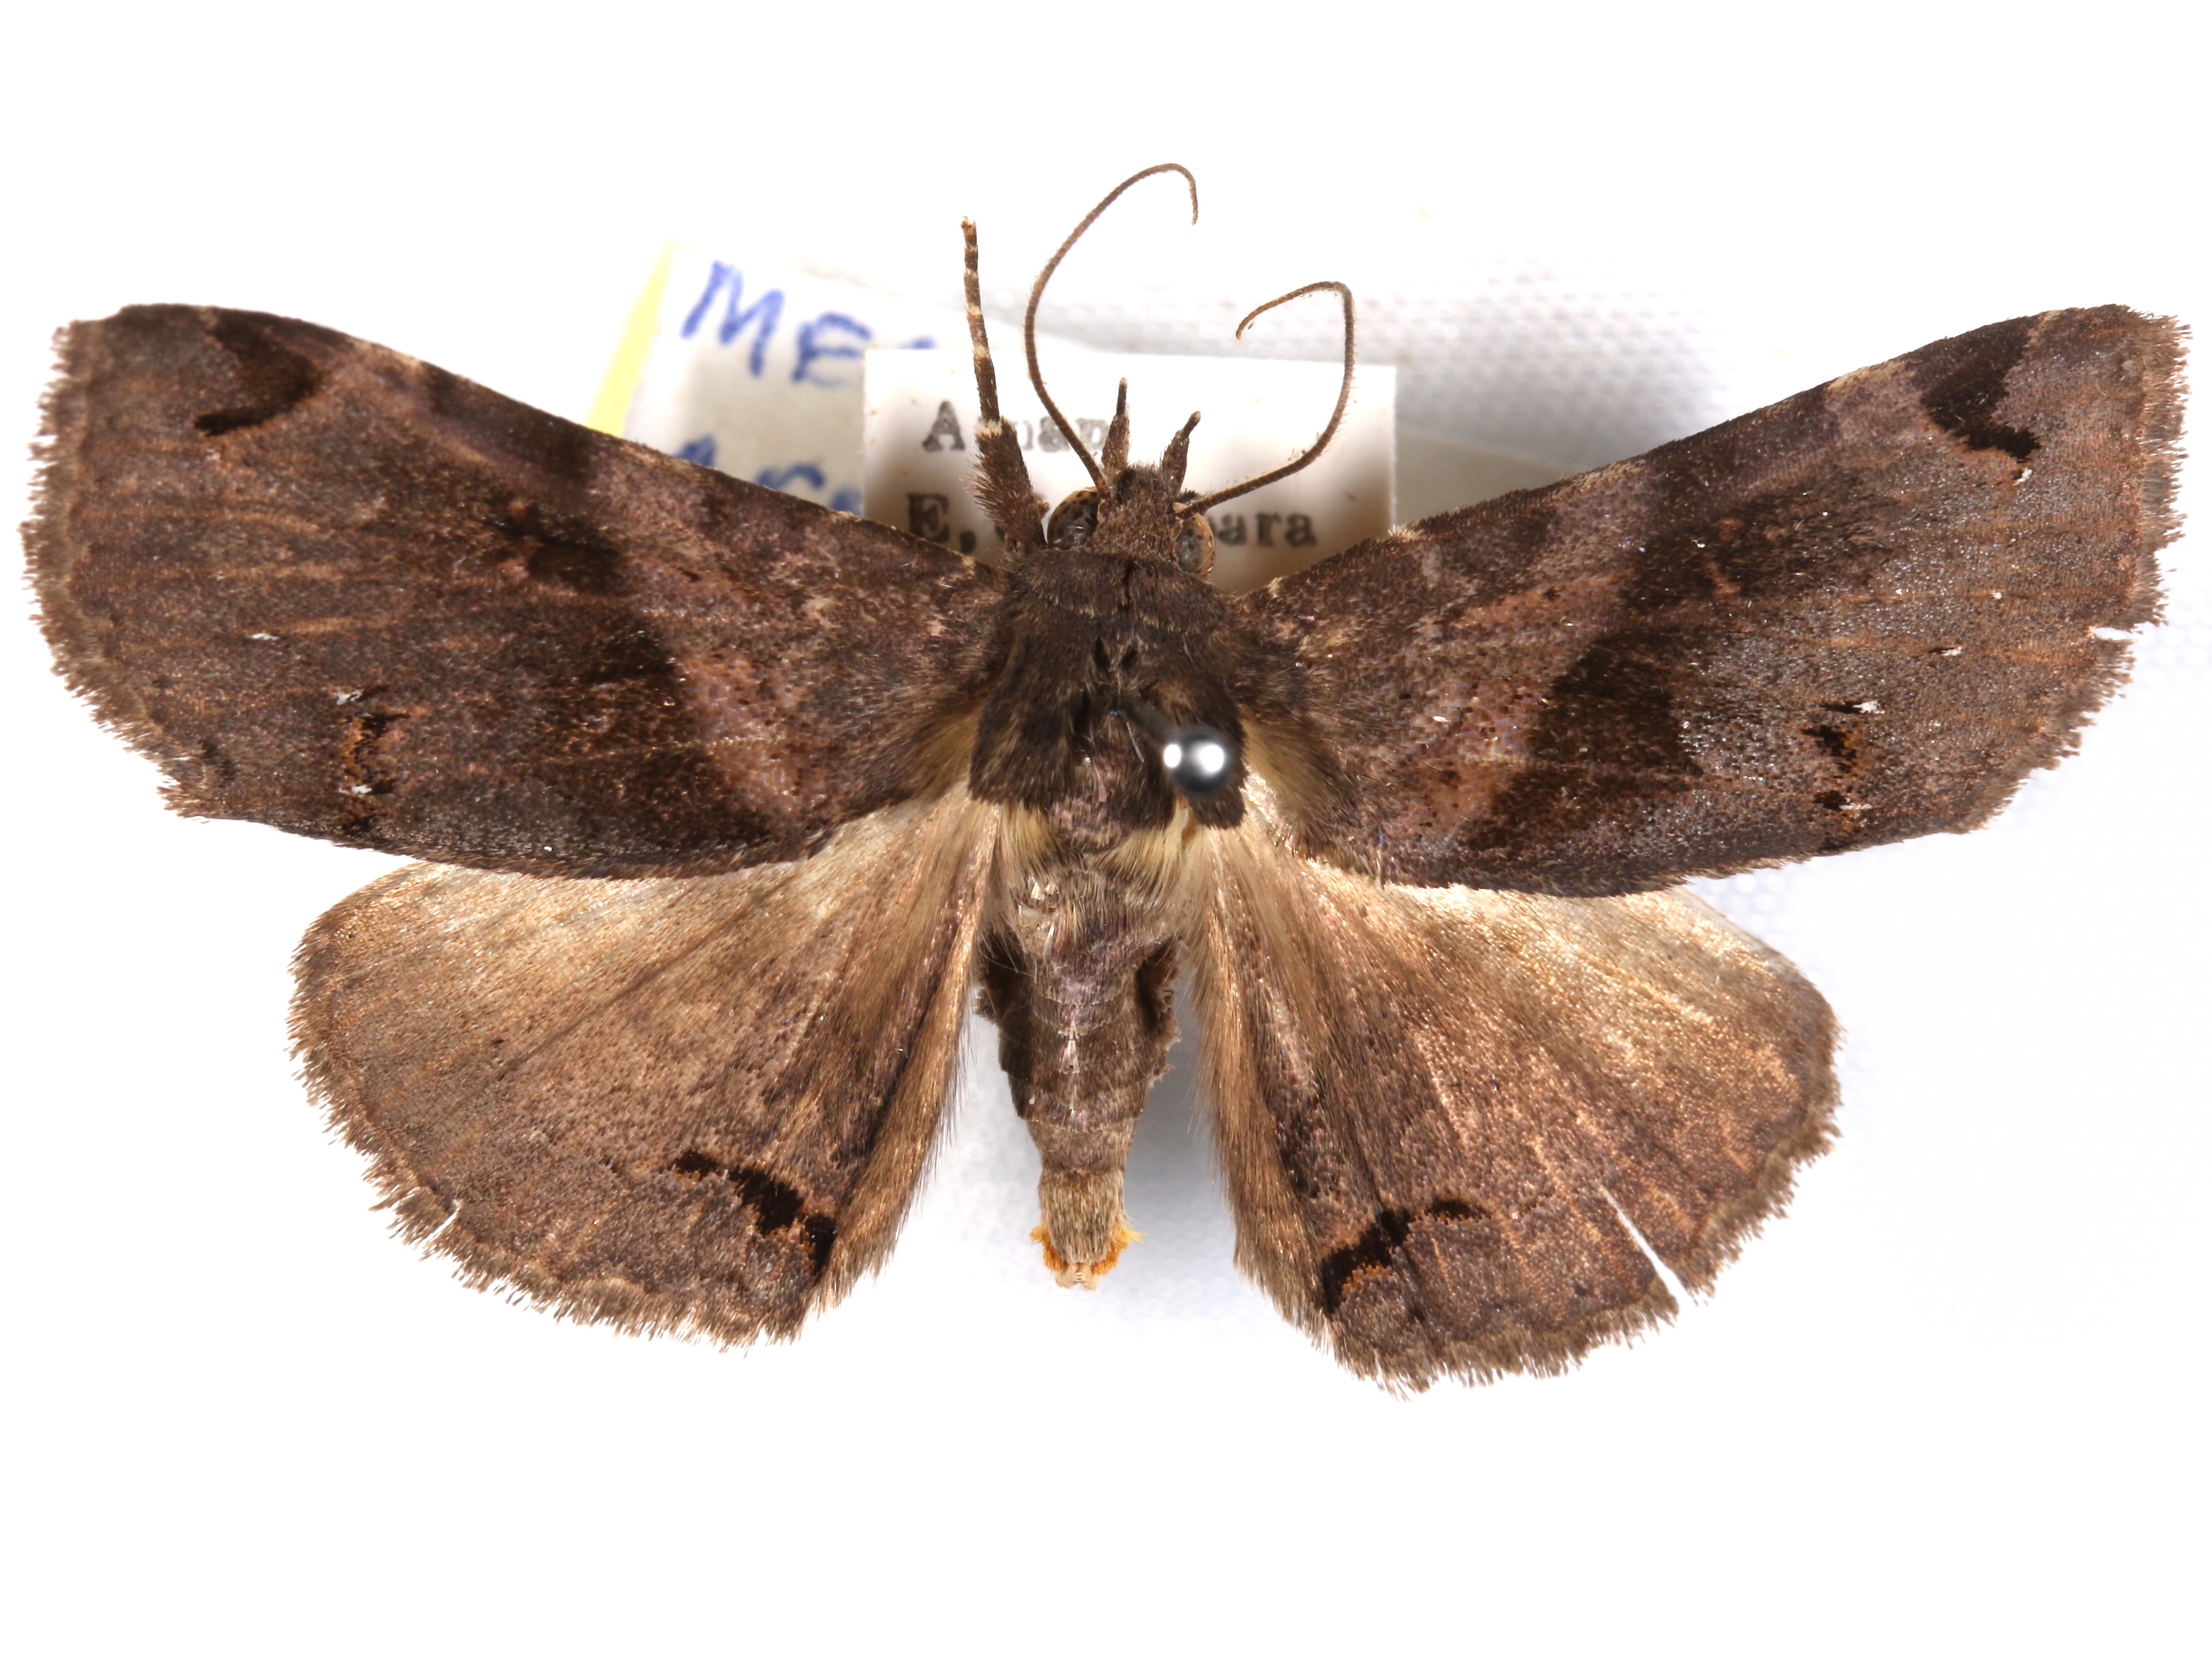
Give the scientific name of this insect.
Mecodina africana
